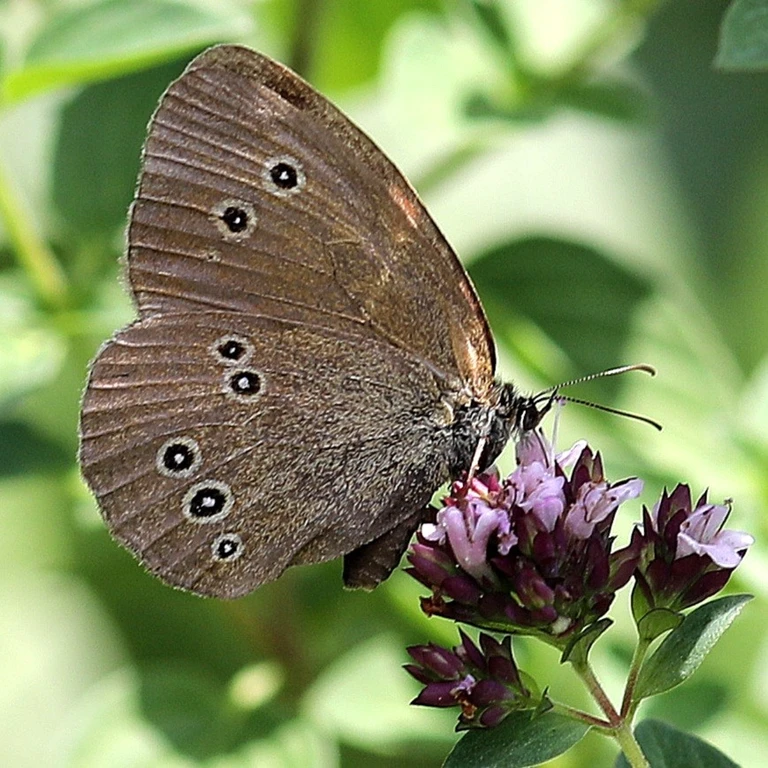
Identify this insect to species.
Aphantopus hyperantus
